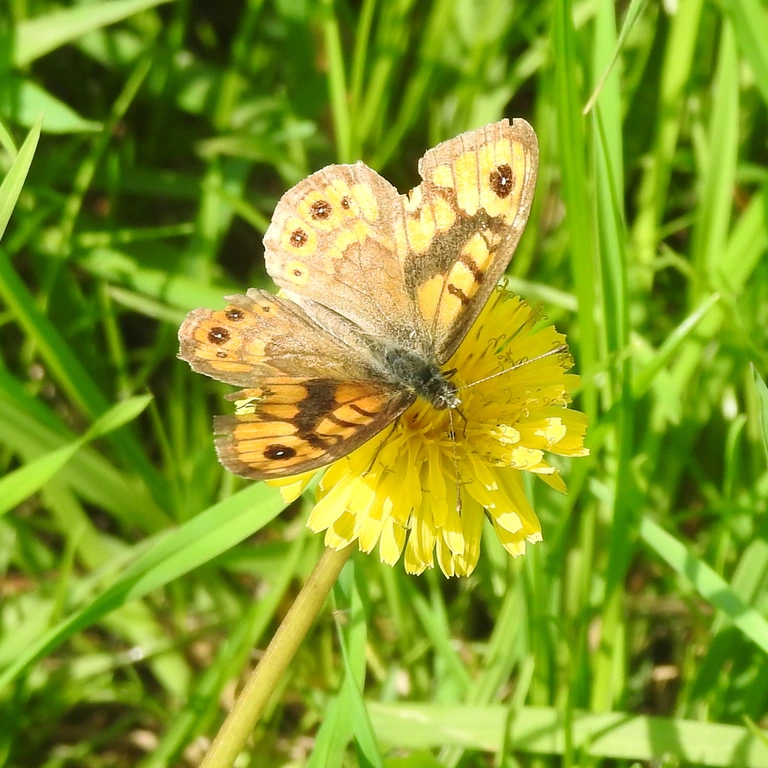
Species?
Lasiommata megera (also Pararge megera)
